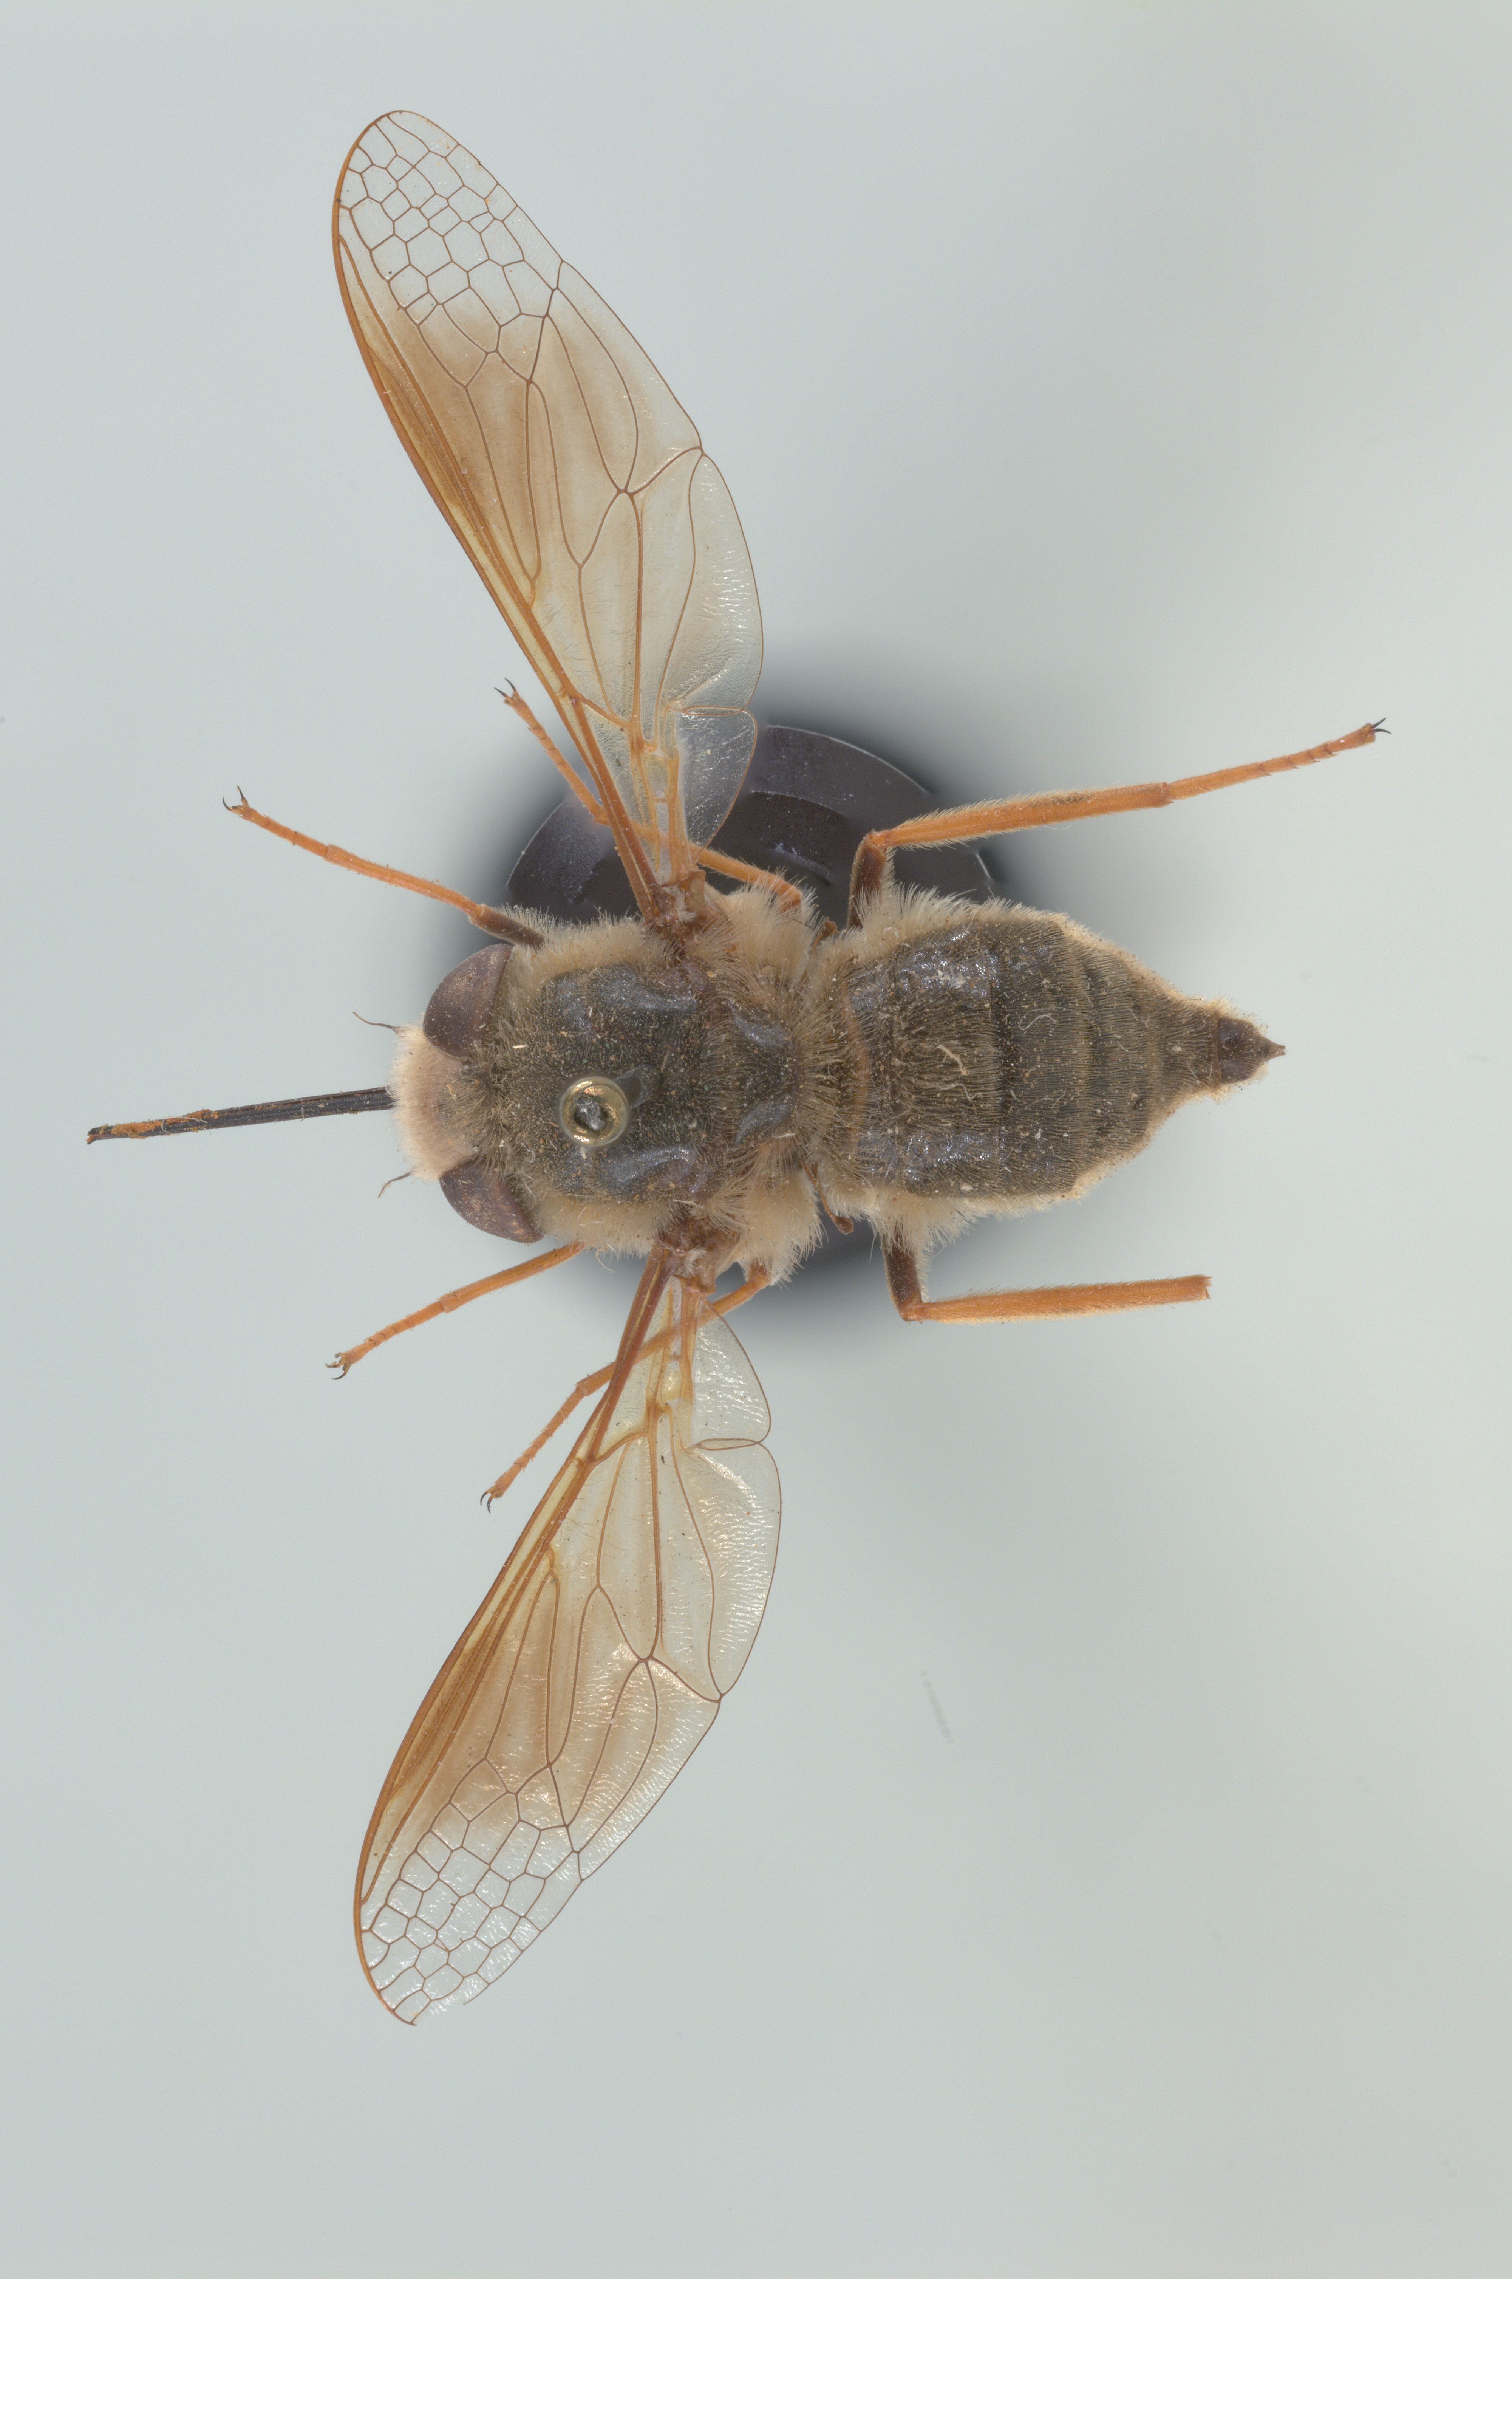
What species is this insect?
Nemestrinus aegyptiacus
